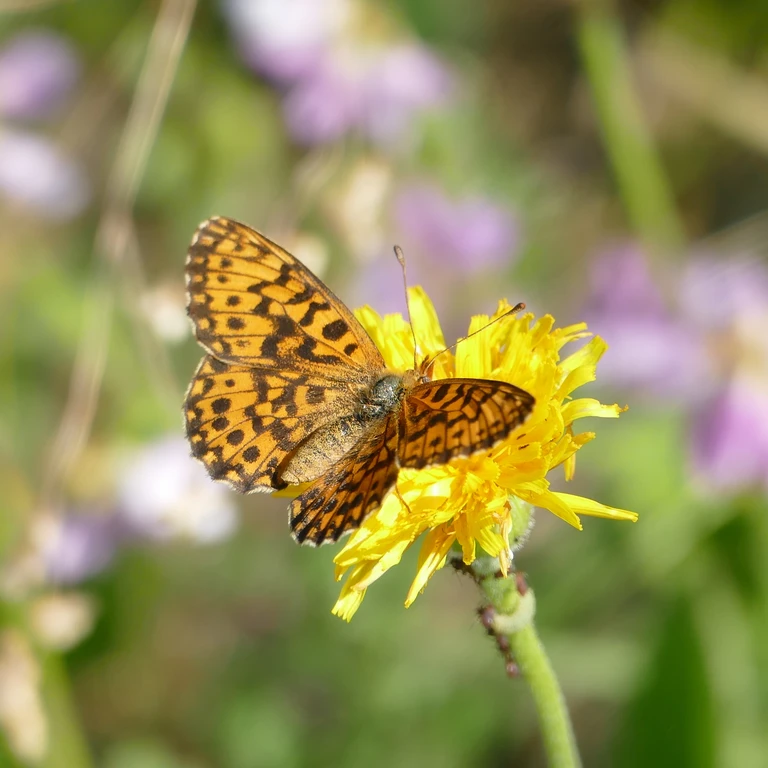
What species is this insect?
Boloria dia
